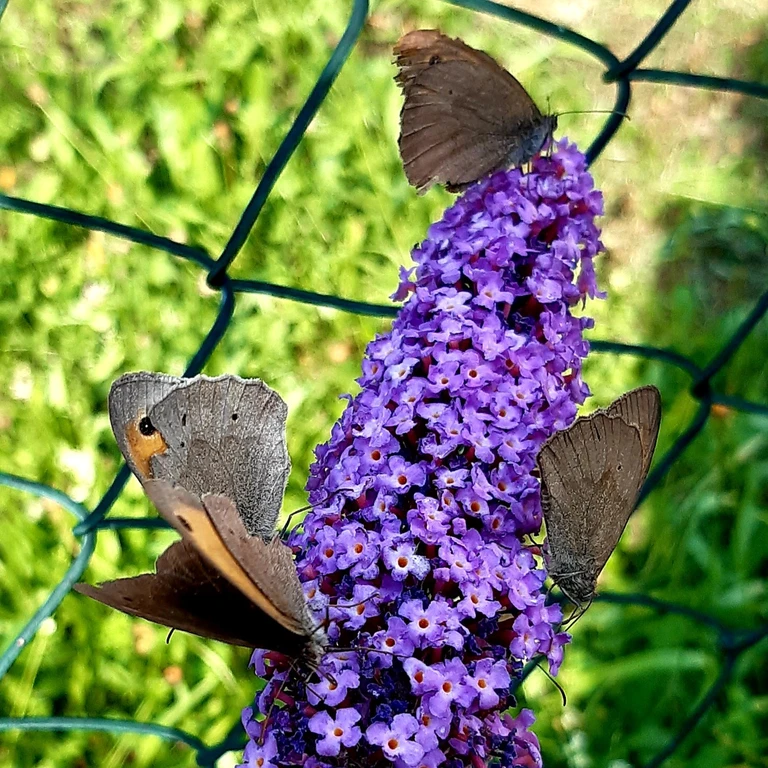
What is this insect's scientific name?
Maniola jurtina
